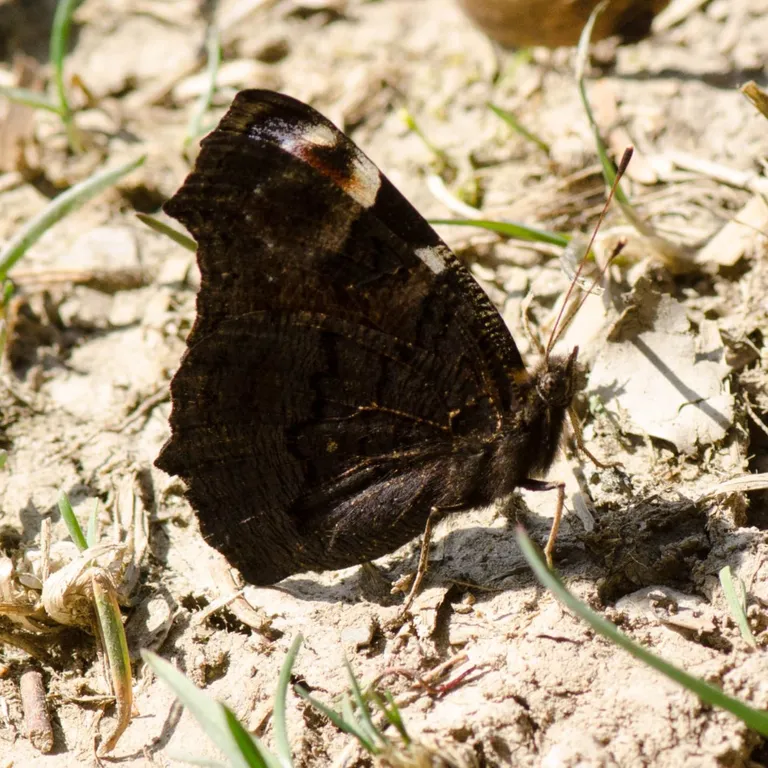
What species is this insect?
Aglais io
